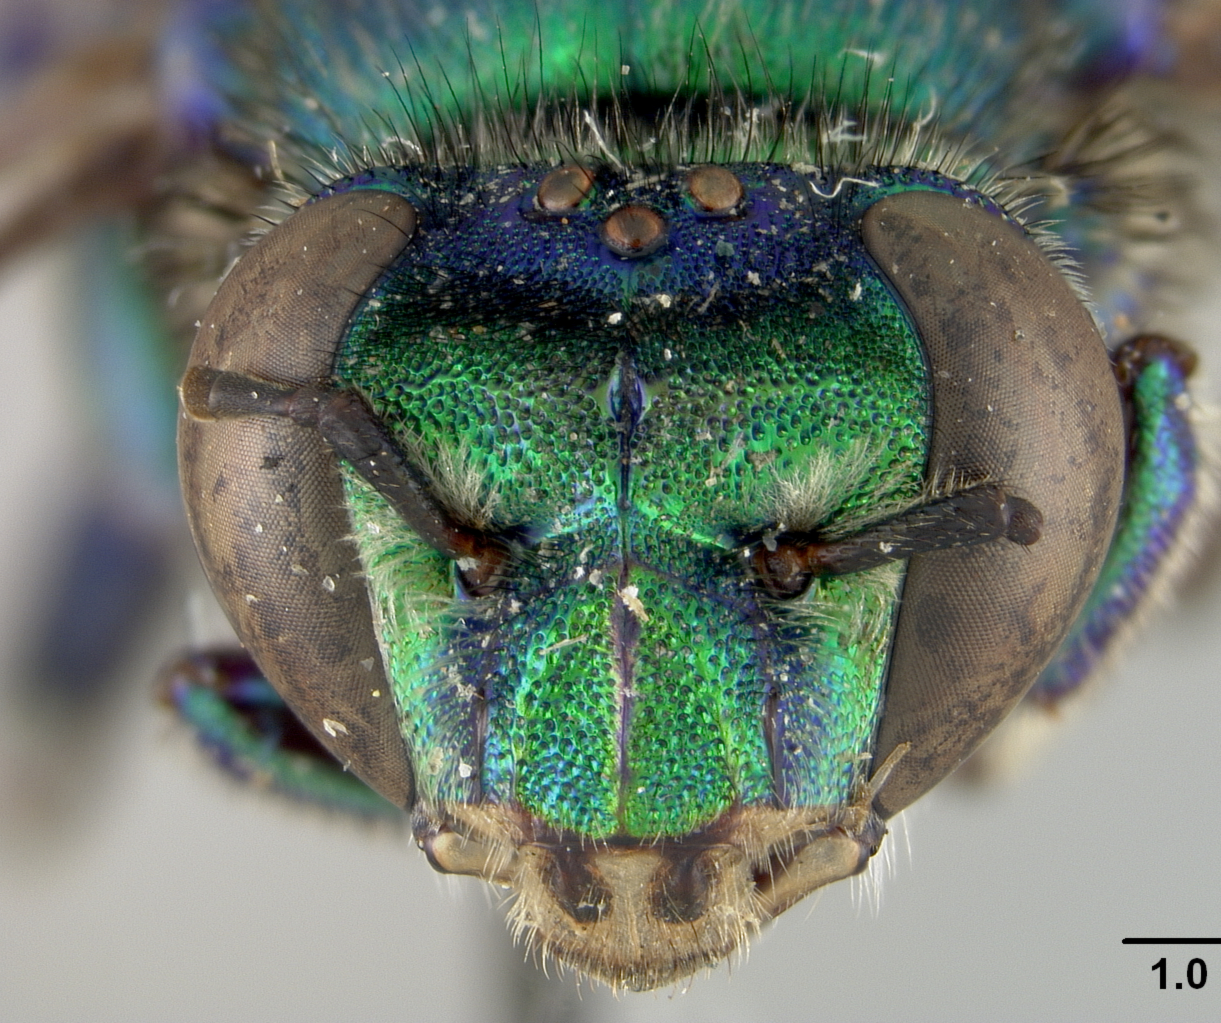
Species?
Euglossa atroveneta
